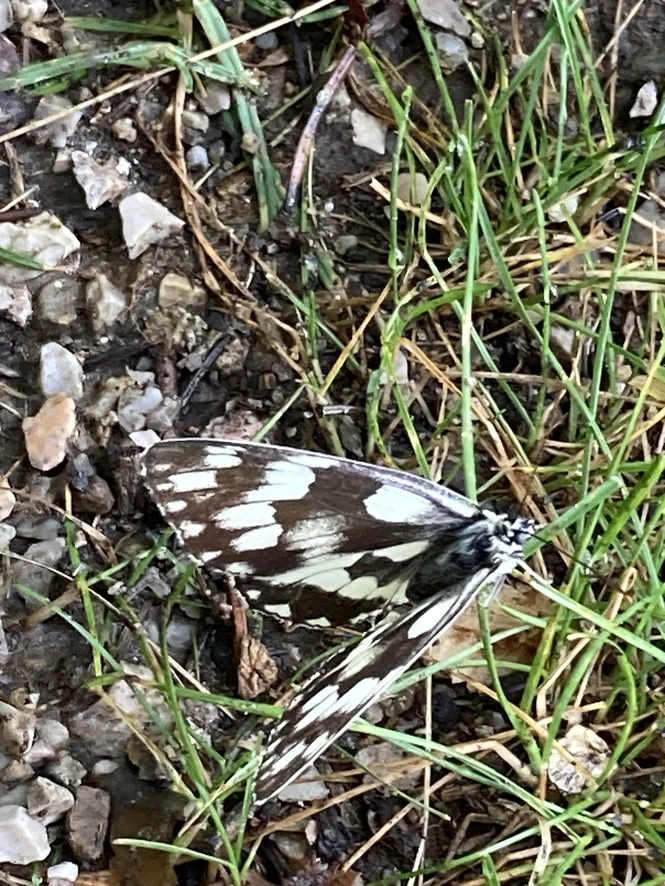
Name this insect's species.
Melanargia galathea
